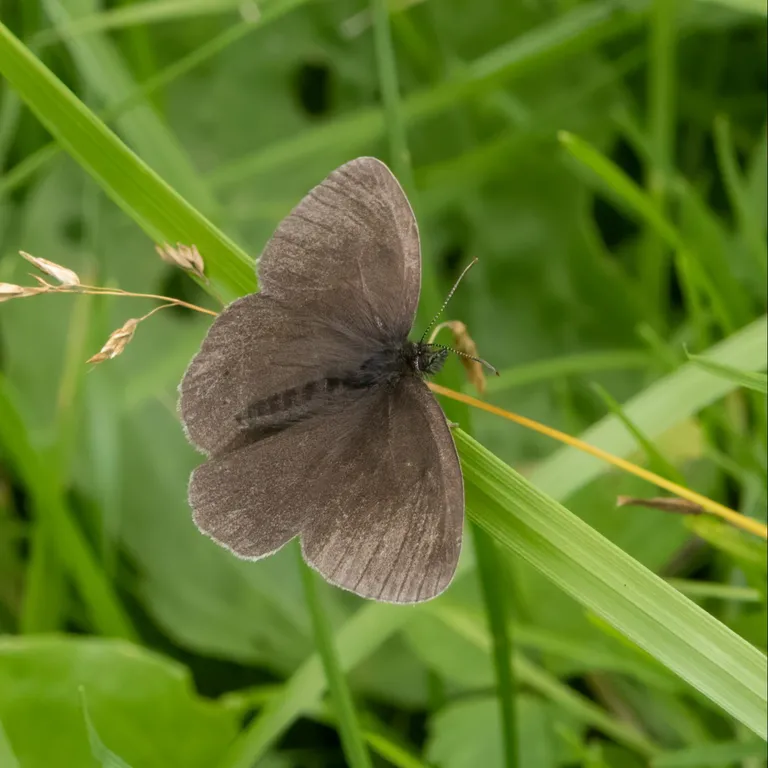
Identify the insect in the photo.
Aphantopus hyperantus
